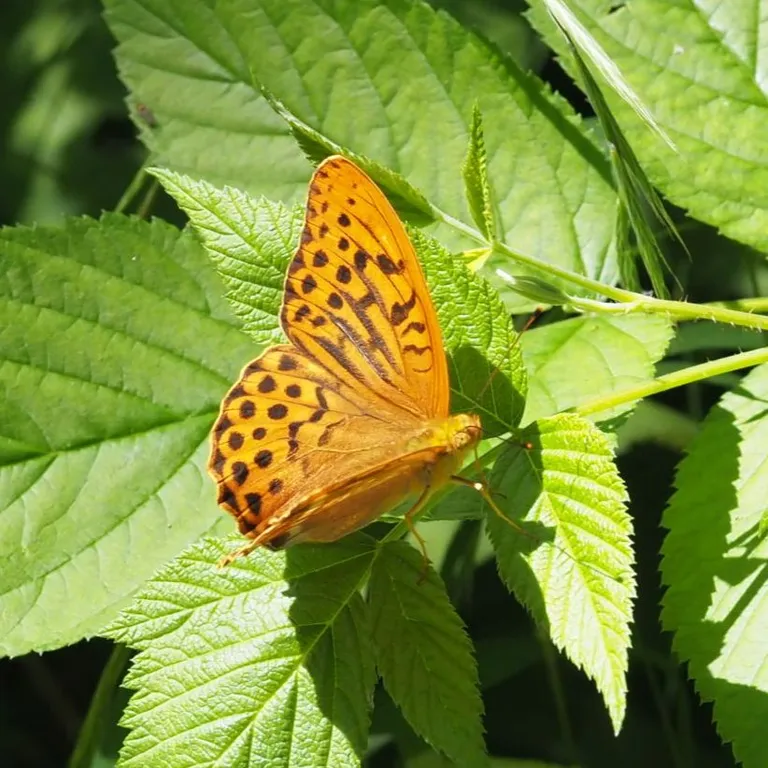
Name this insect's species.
Argynnis paphia
